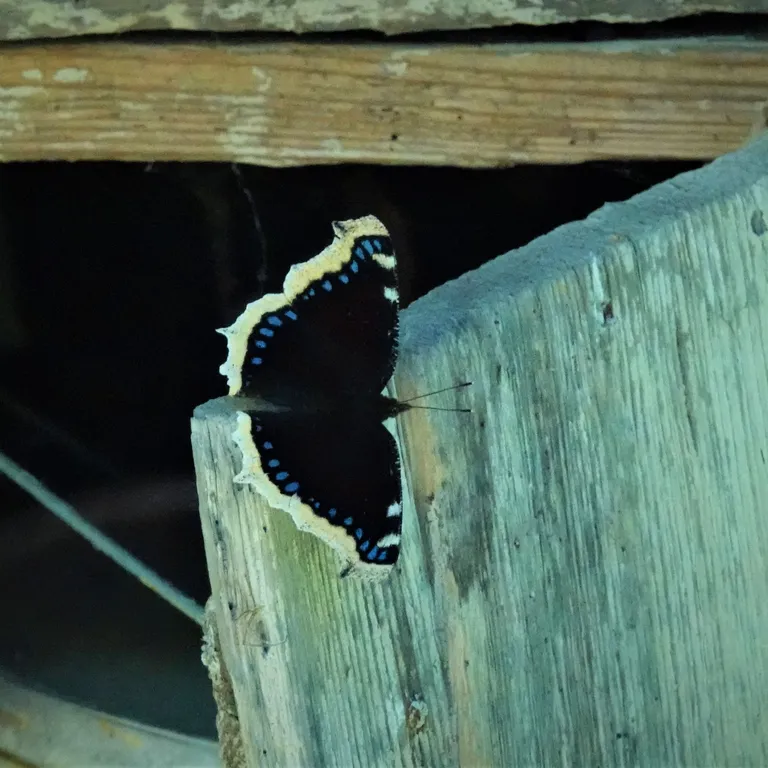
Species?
Nymphalis antiopa
